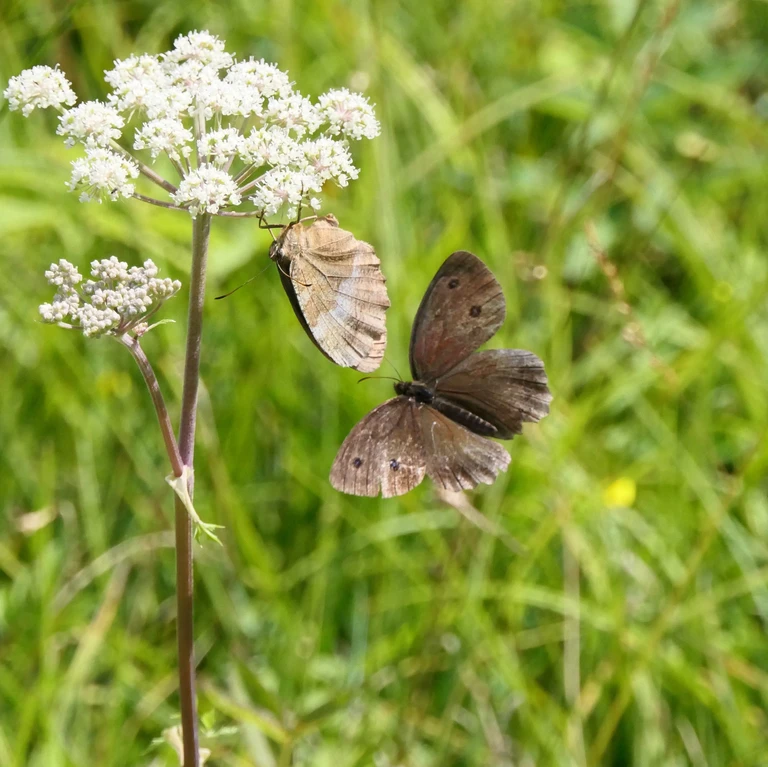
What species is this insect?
Minois dryas
